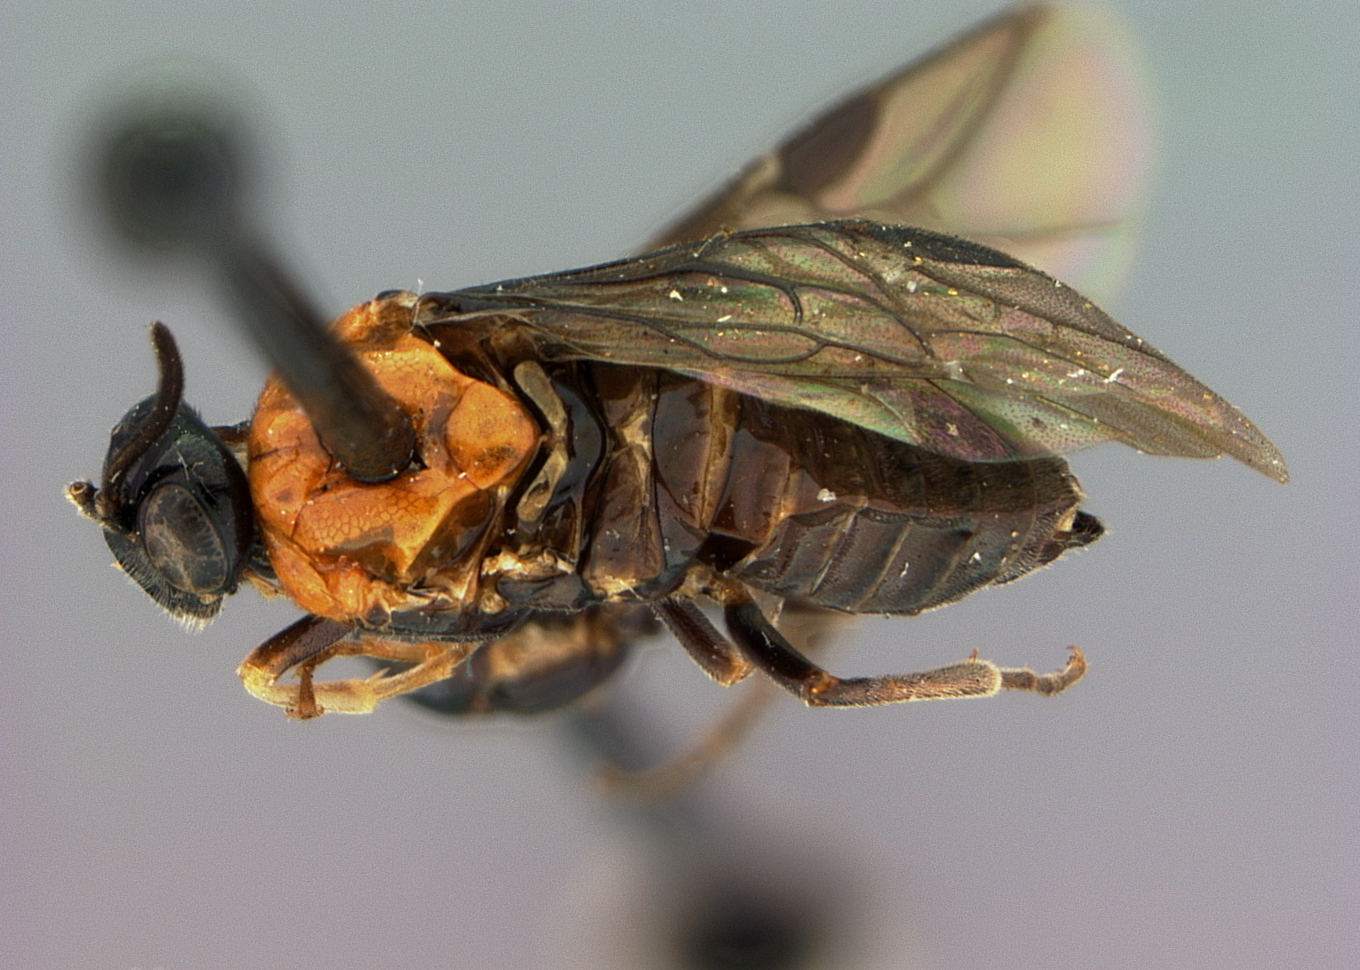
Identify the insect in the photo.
Ptenus vanus
